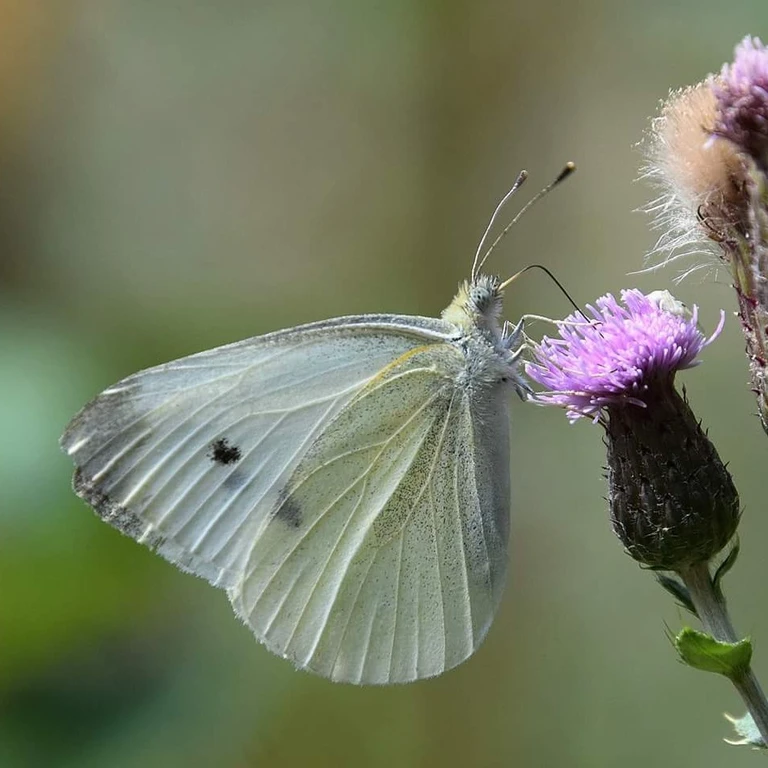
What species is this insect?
Pieris rapae
